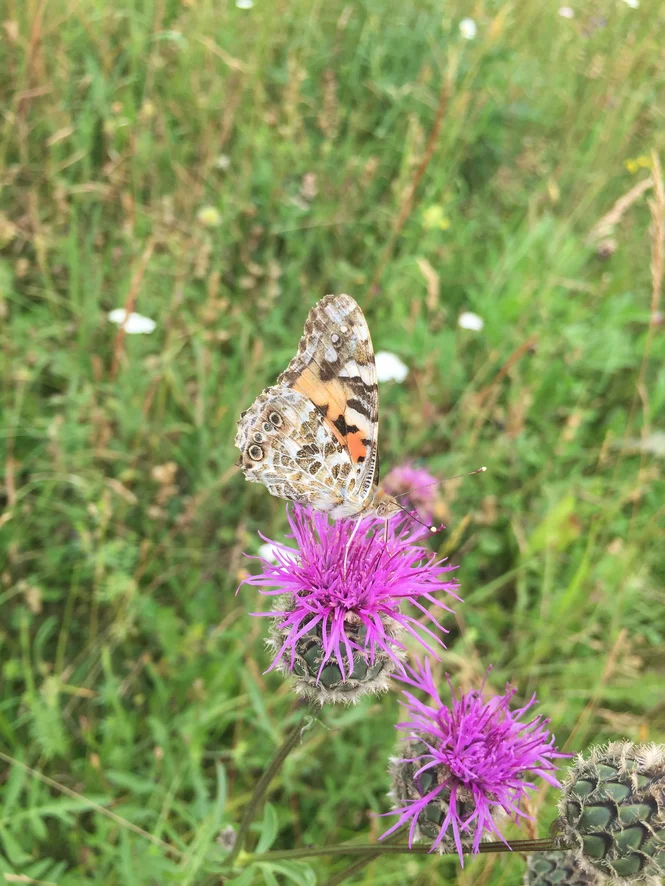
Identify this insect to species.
Vanessa cardui
